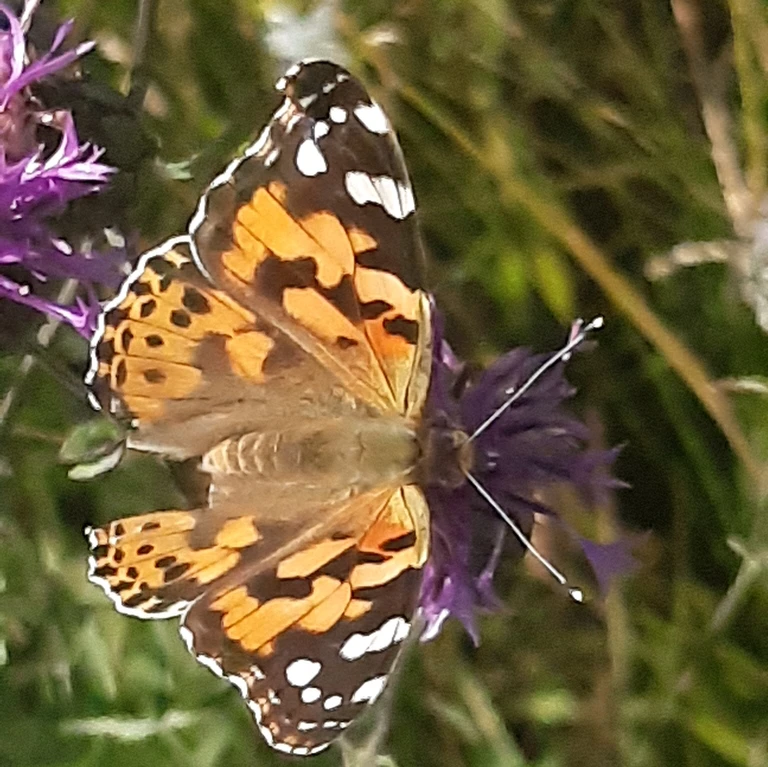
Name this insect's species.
Vanessa cardui
